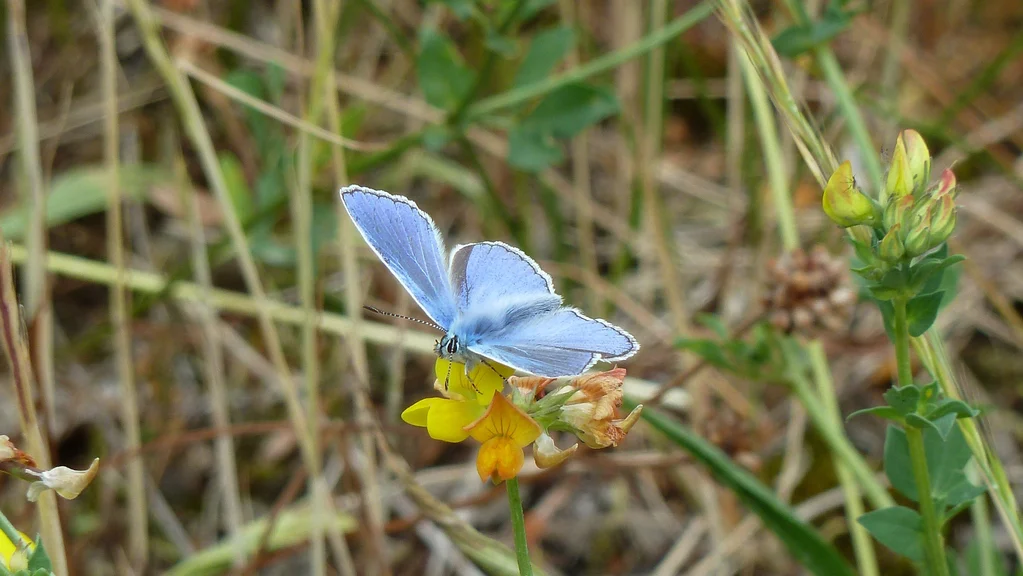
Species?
Polyommatus icarus
